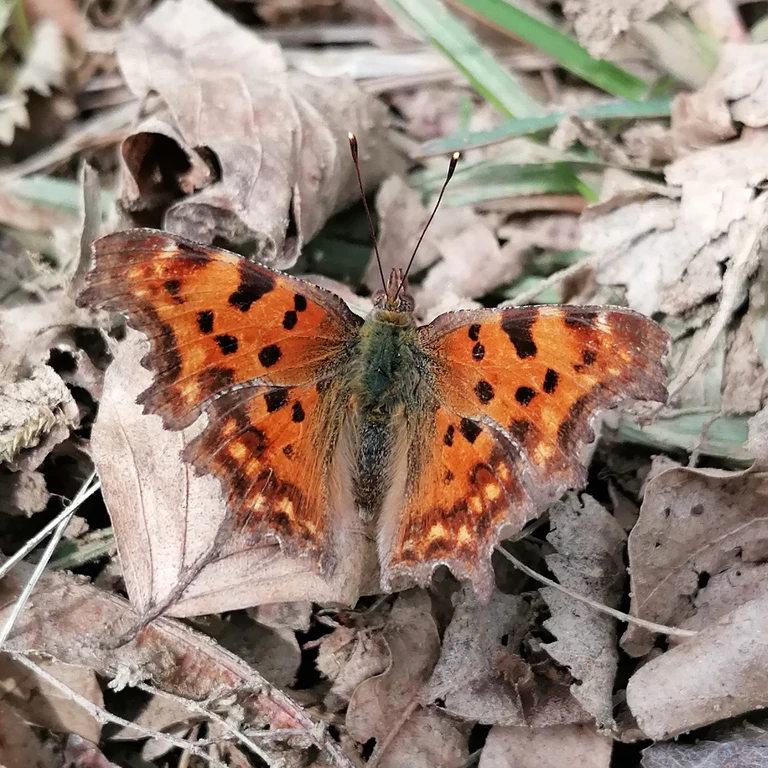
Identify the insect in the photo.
Polygonia c-album
